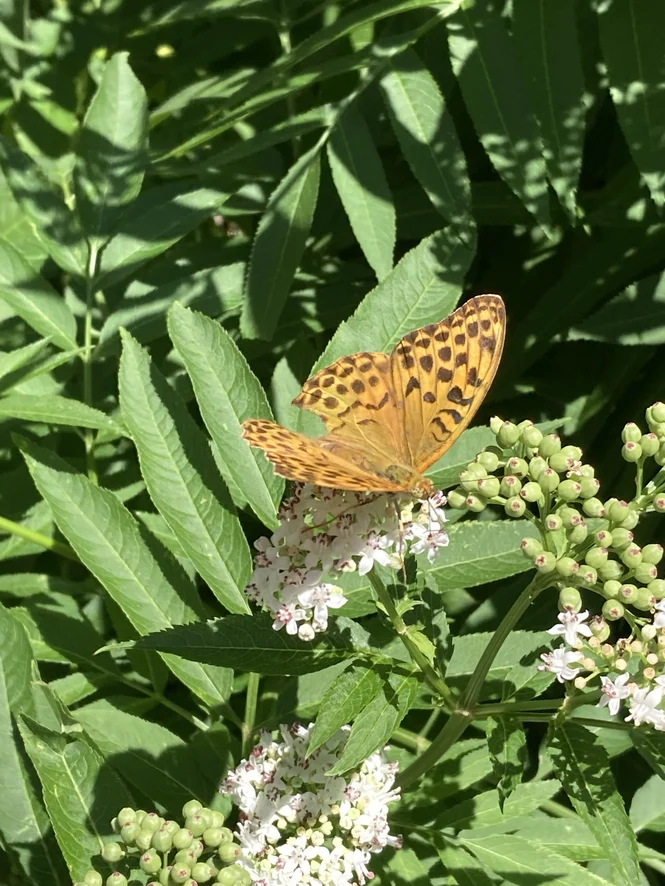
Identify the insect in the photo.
Argynnis paphia
